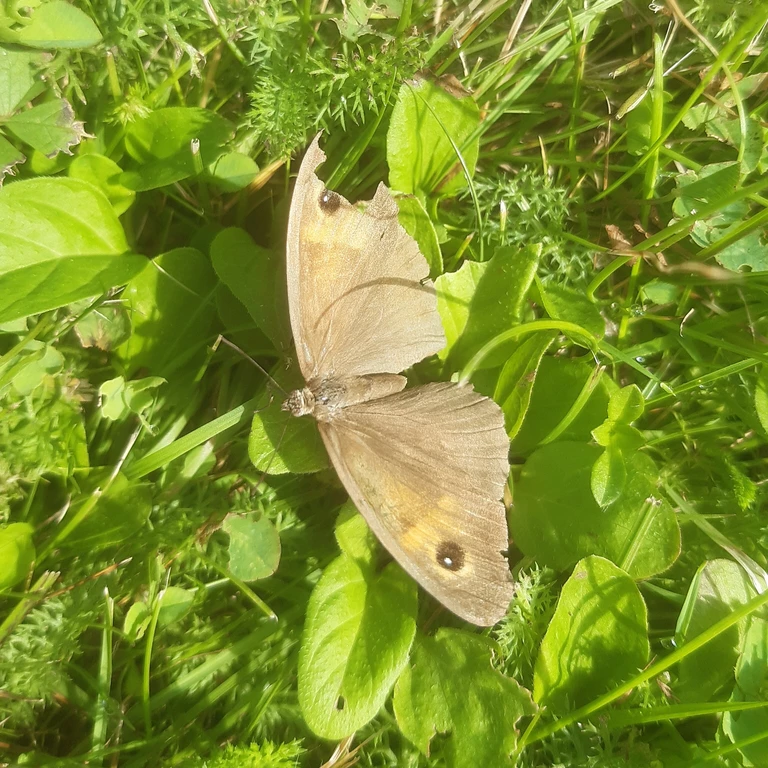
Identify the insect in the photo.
Maniola jurtina
